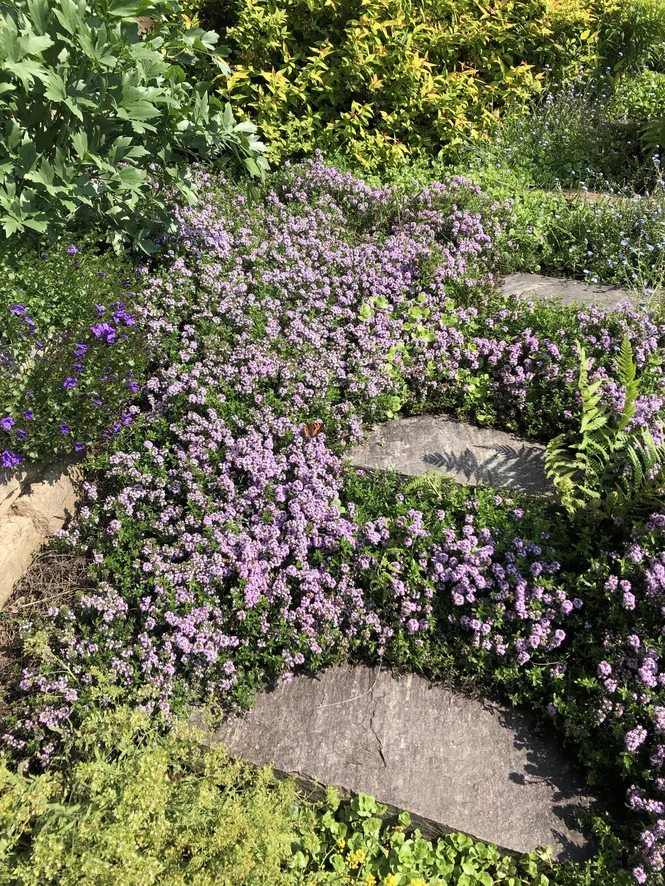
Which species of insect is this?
Aglais urticae
